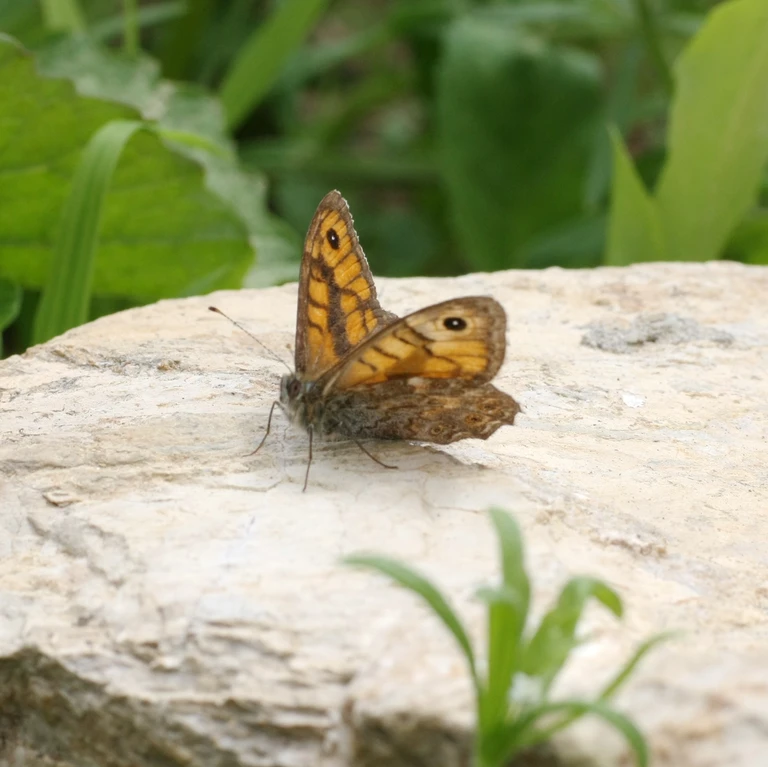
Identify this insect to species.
Lasiommata megera (also Pararge megera)
